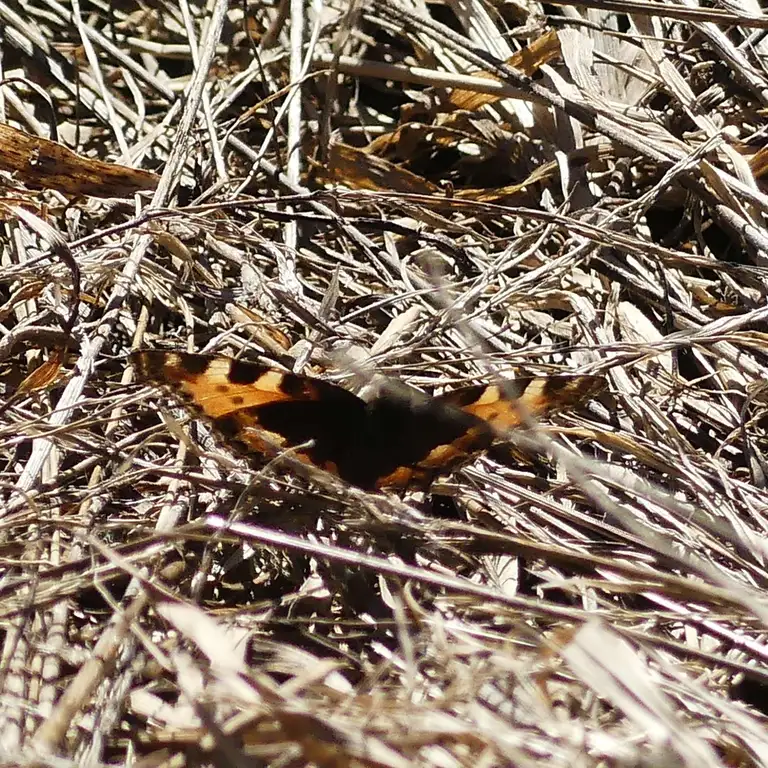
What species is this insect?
Aglais urticae
